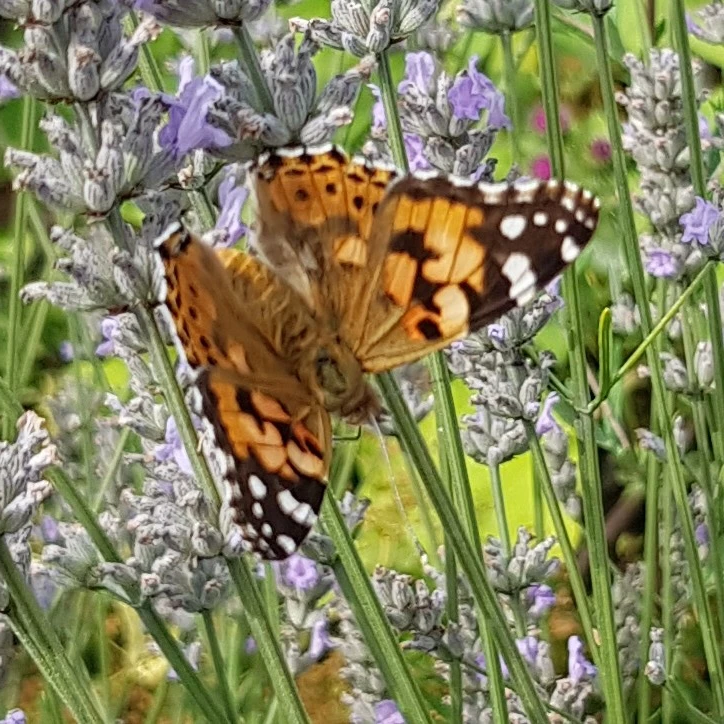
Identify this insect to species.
Vanessa cardui
